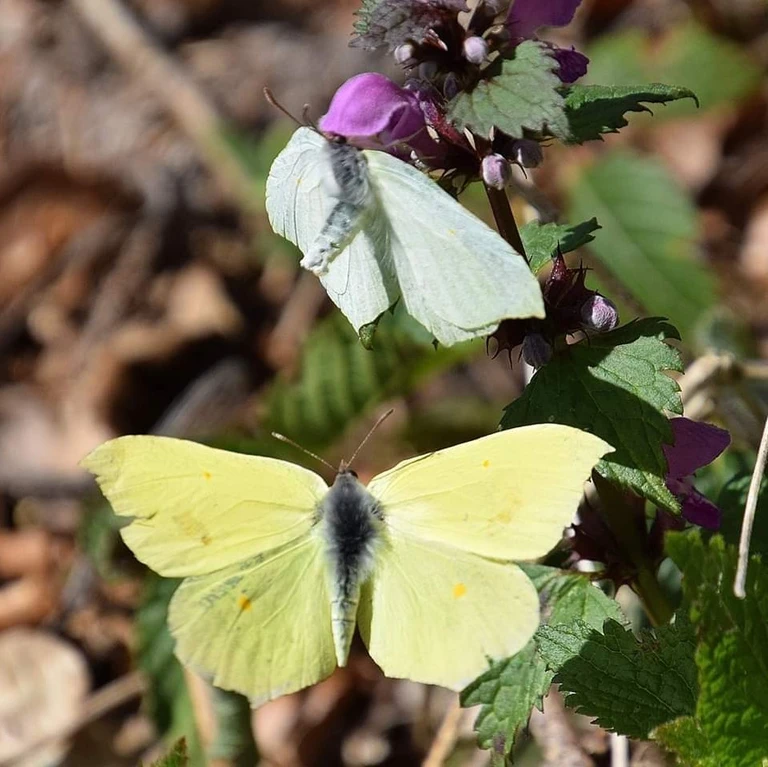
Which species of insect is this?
Gonepteryx rhamni
